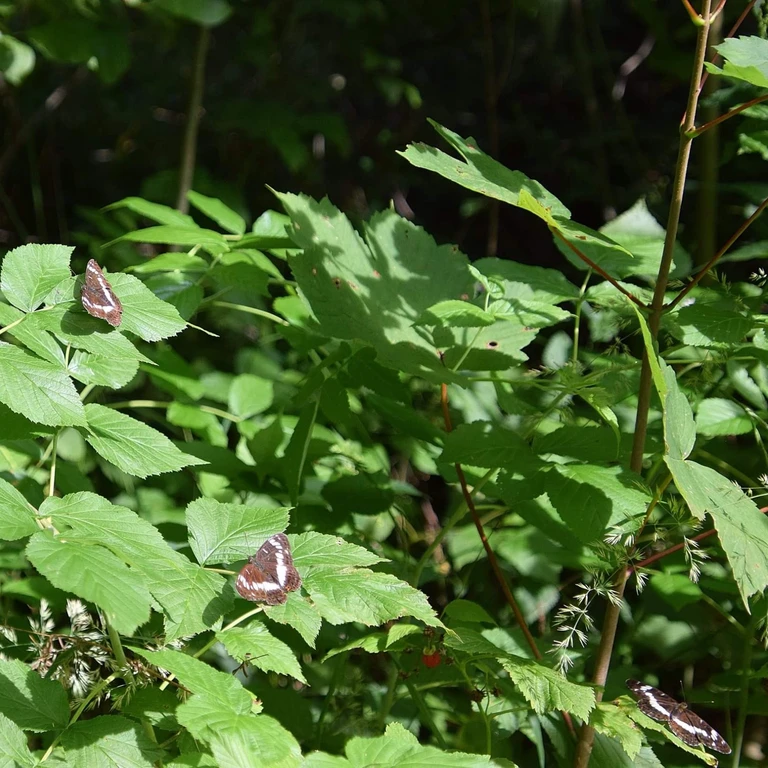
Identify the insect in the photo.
Limenitis camilla (also Ladoga camilla)
